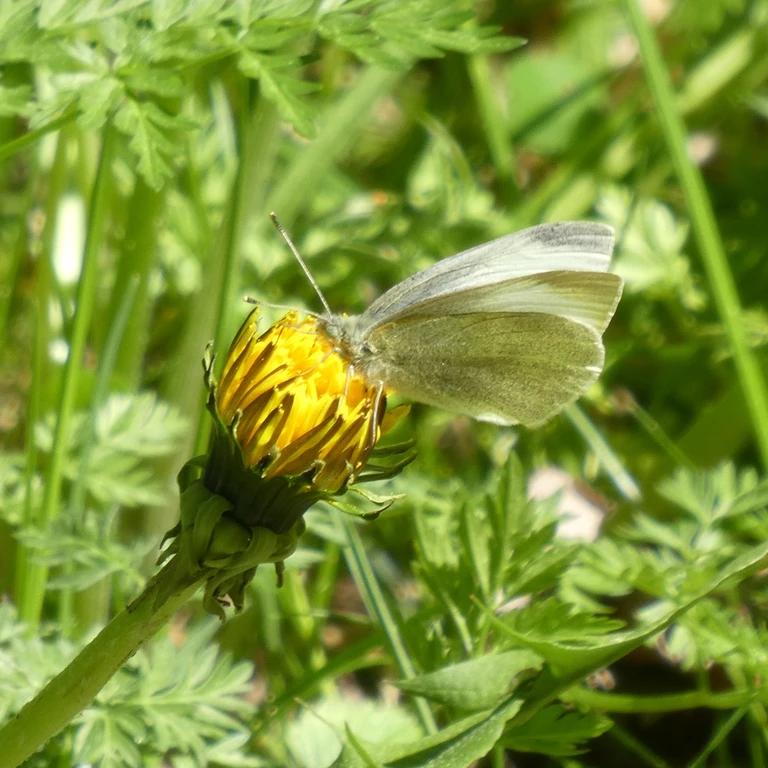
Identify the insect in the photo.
Pieris rapae
